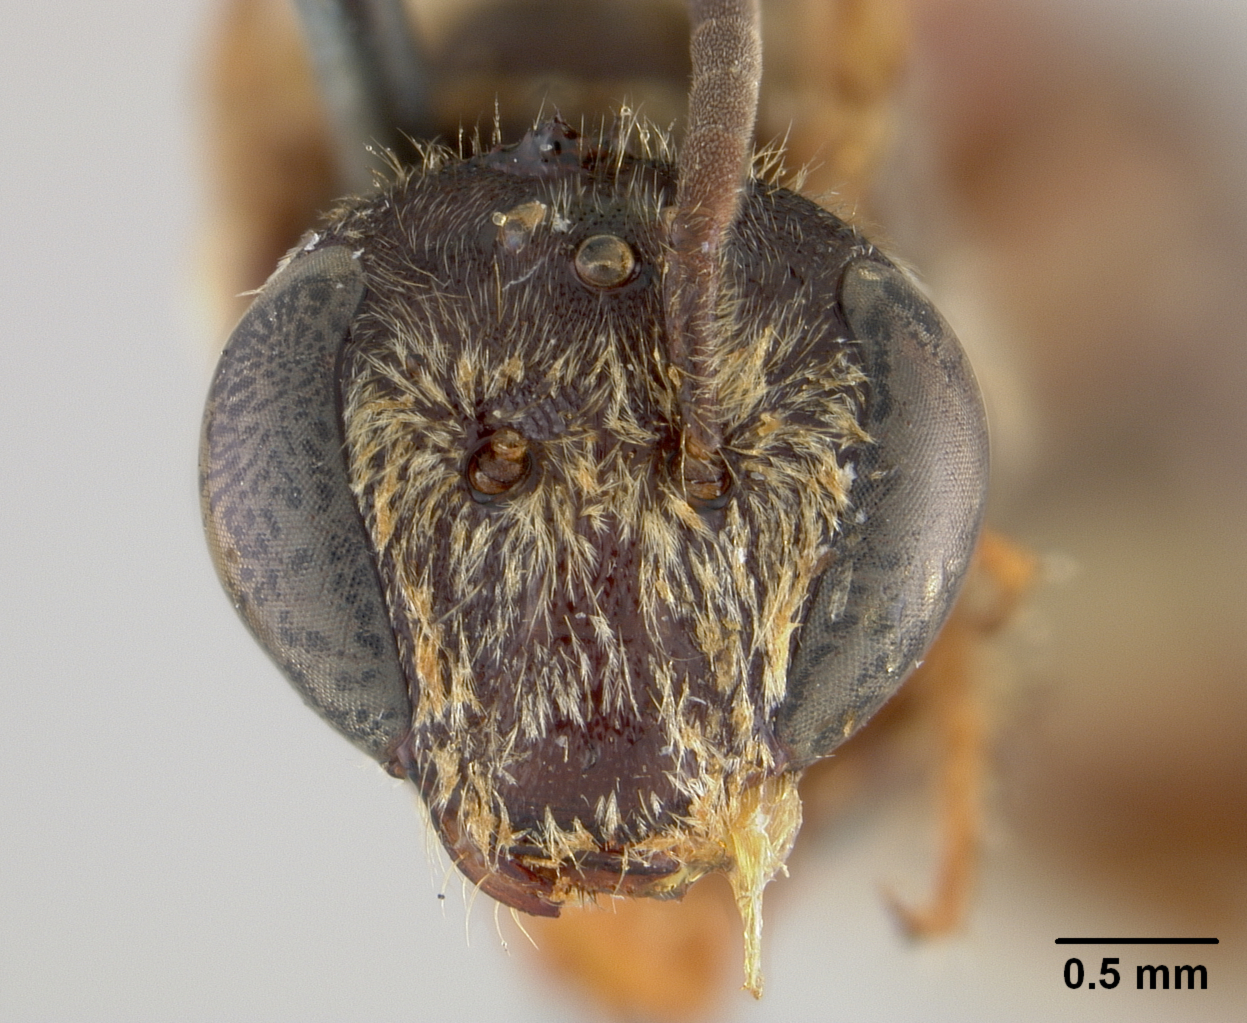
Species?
Nomia levicauda
